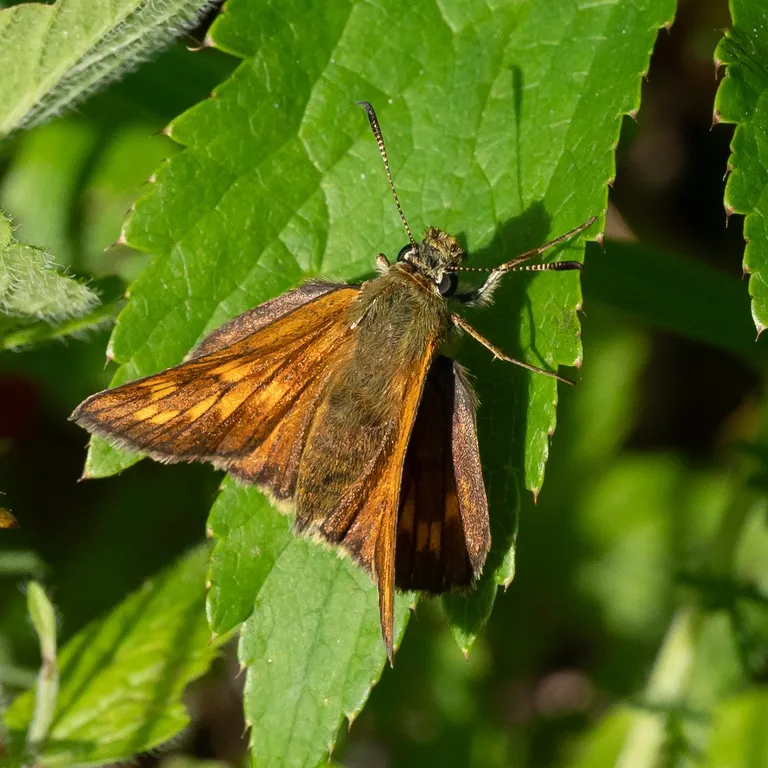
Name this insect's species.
Ochlodes sylvanus (also Ochlodes venata)
